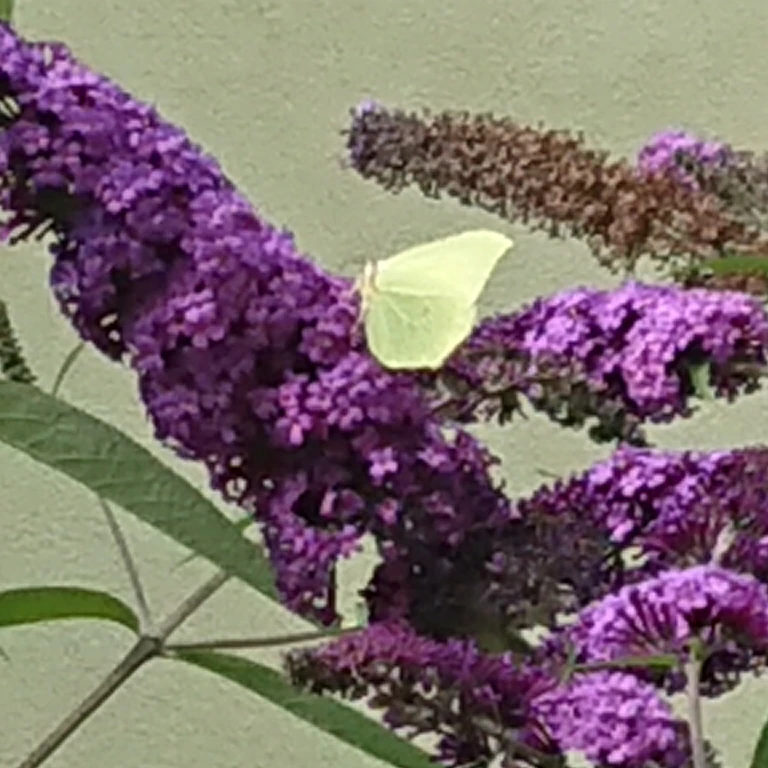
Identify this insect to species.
Gonepteryx rhamni
